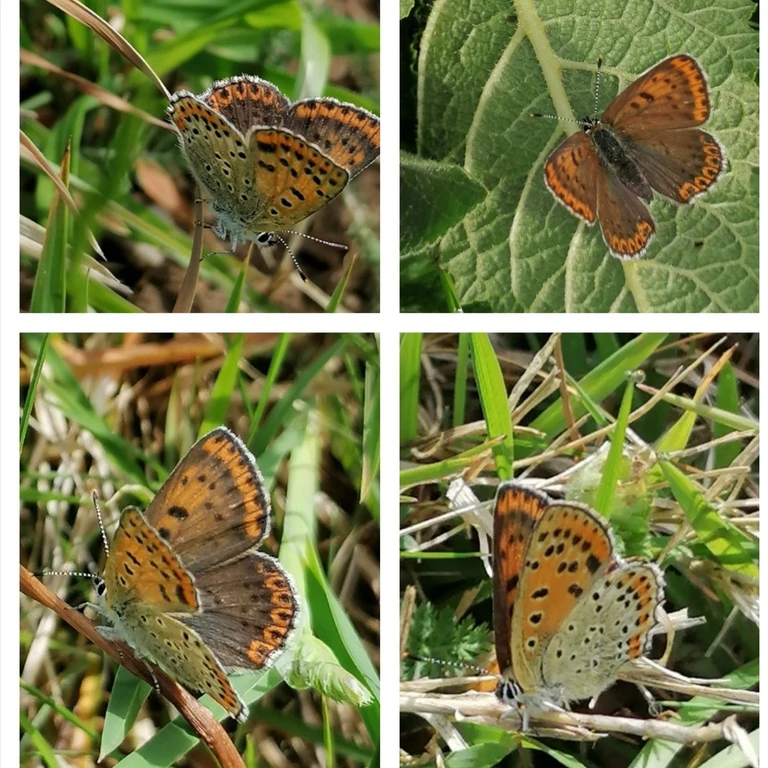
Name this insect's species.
Lycaena tityrus (also Loweia tityrus)
